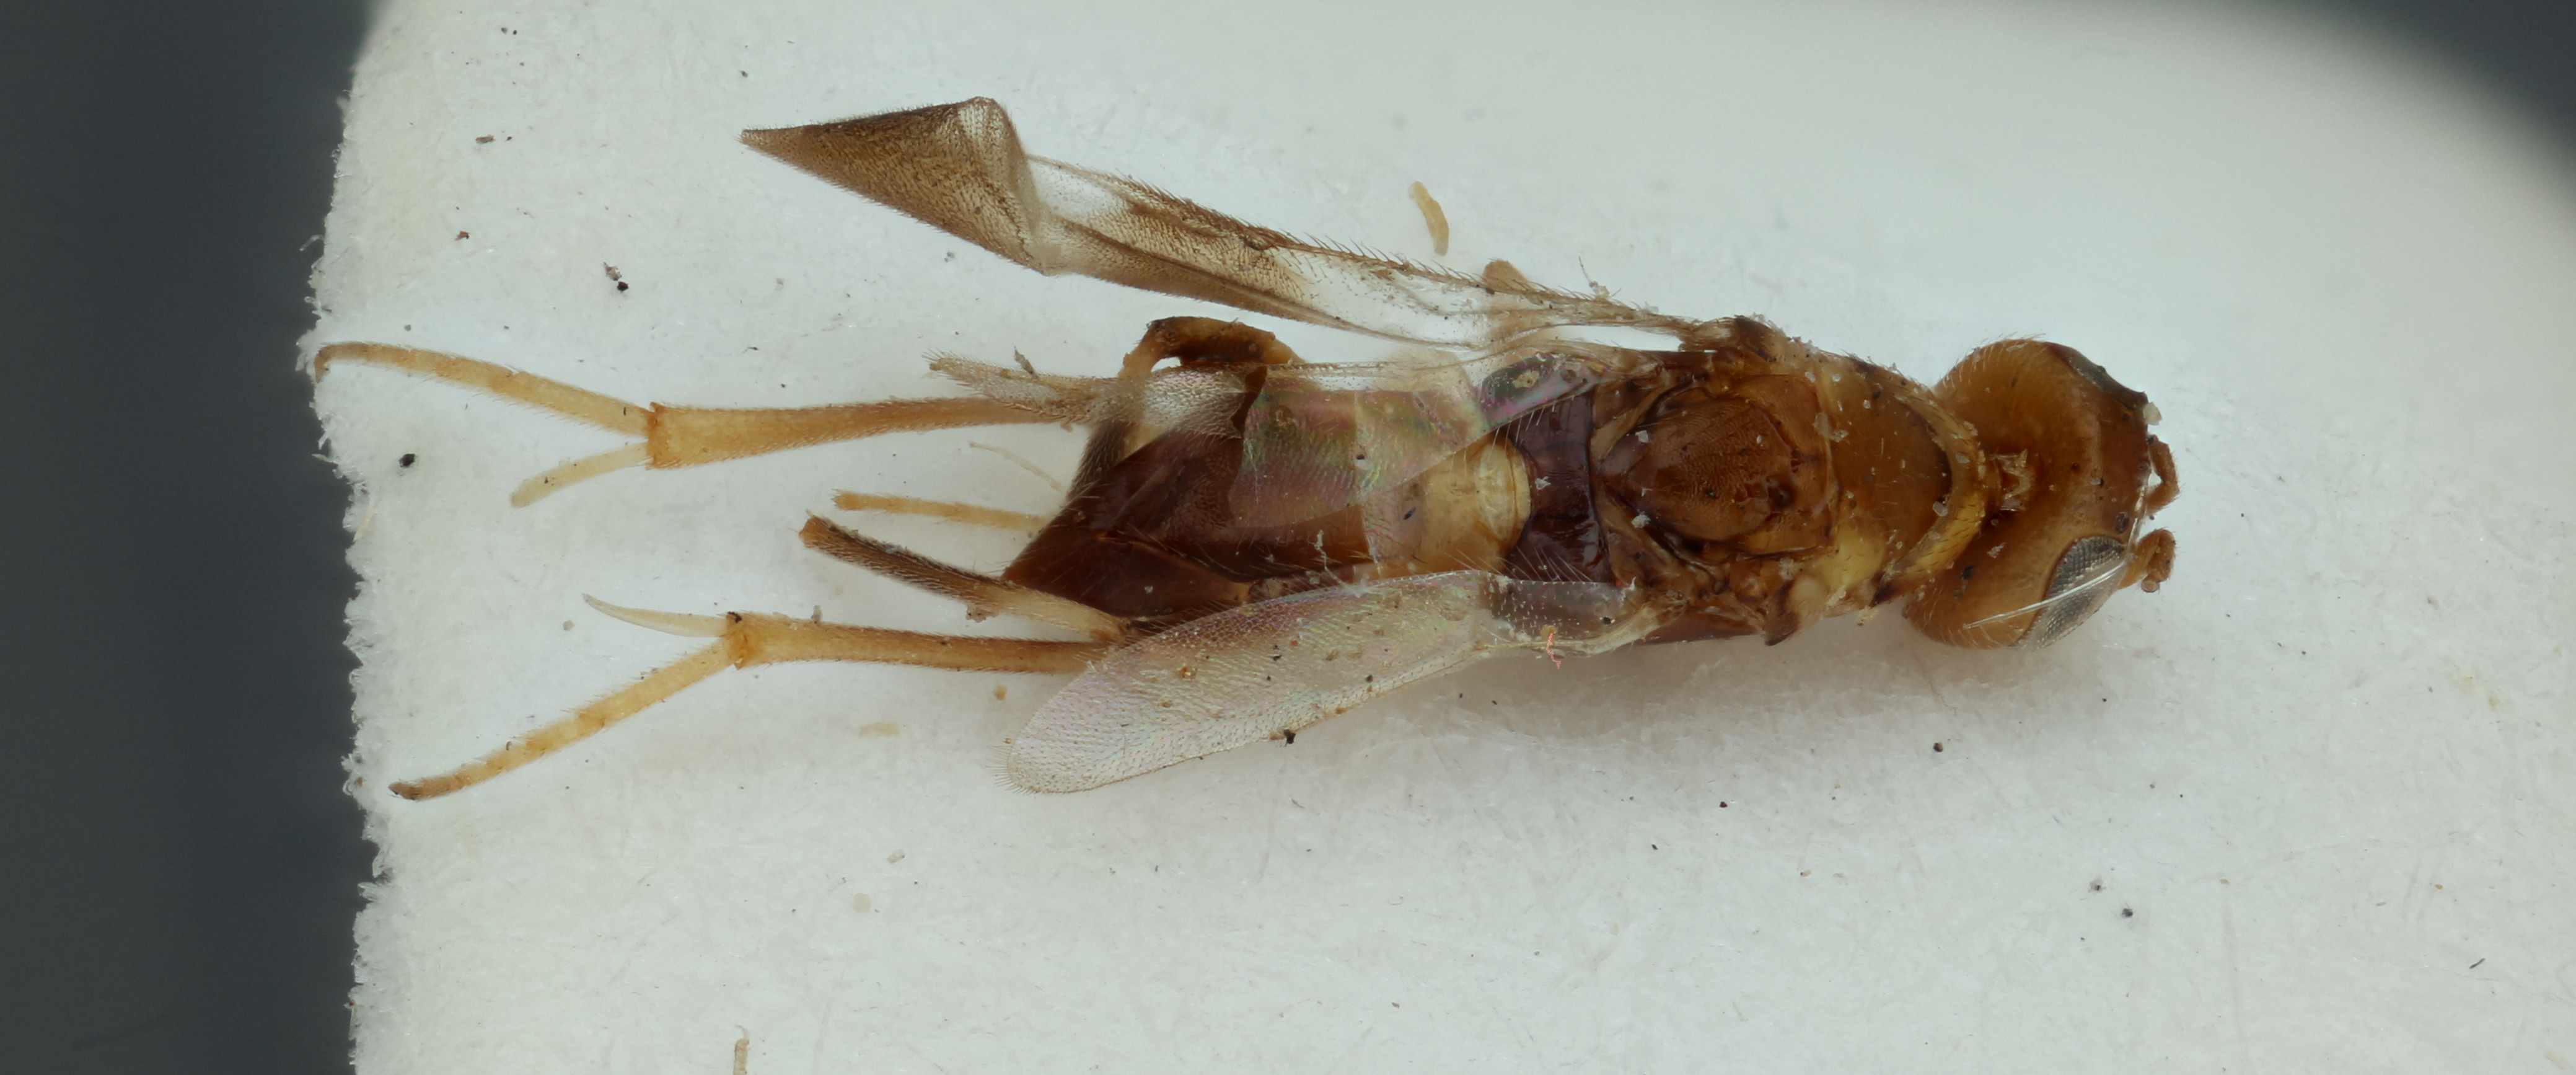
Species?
Ericydnus maculipennis
